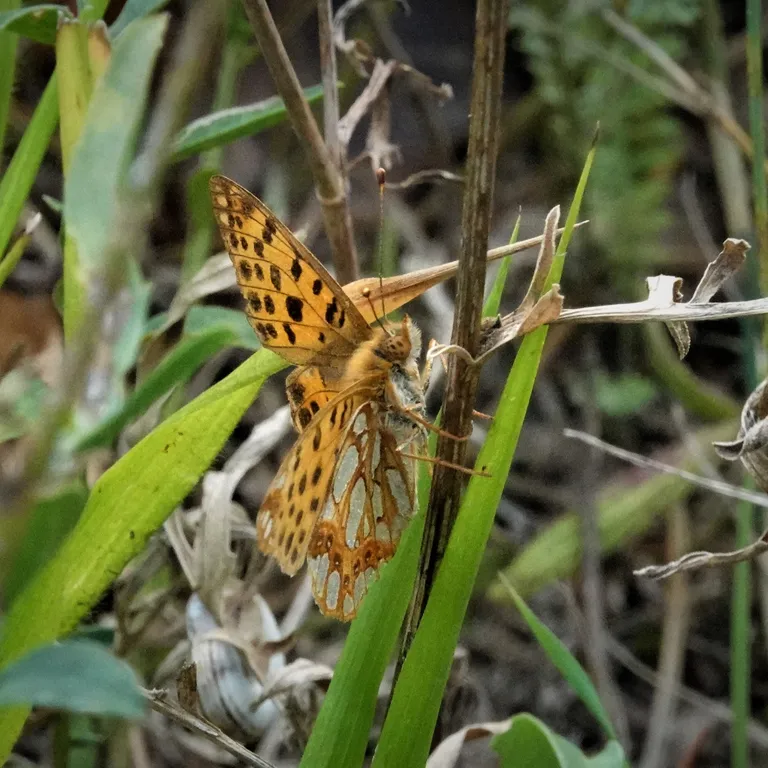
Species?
Issoria lathonia
